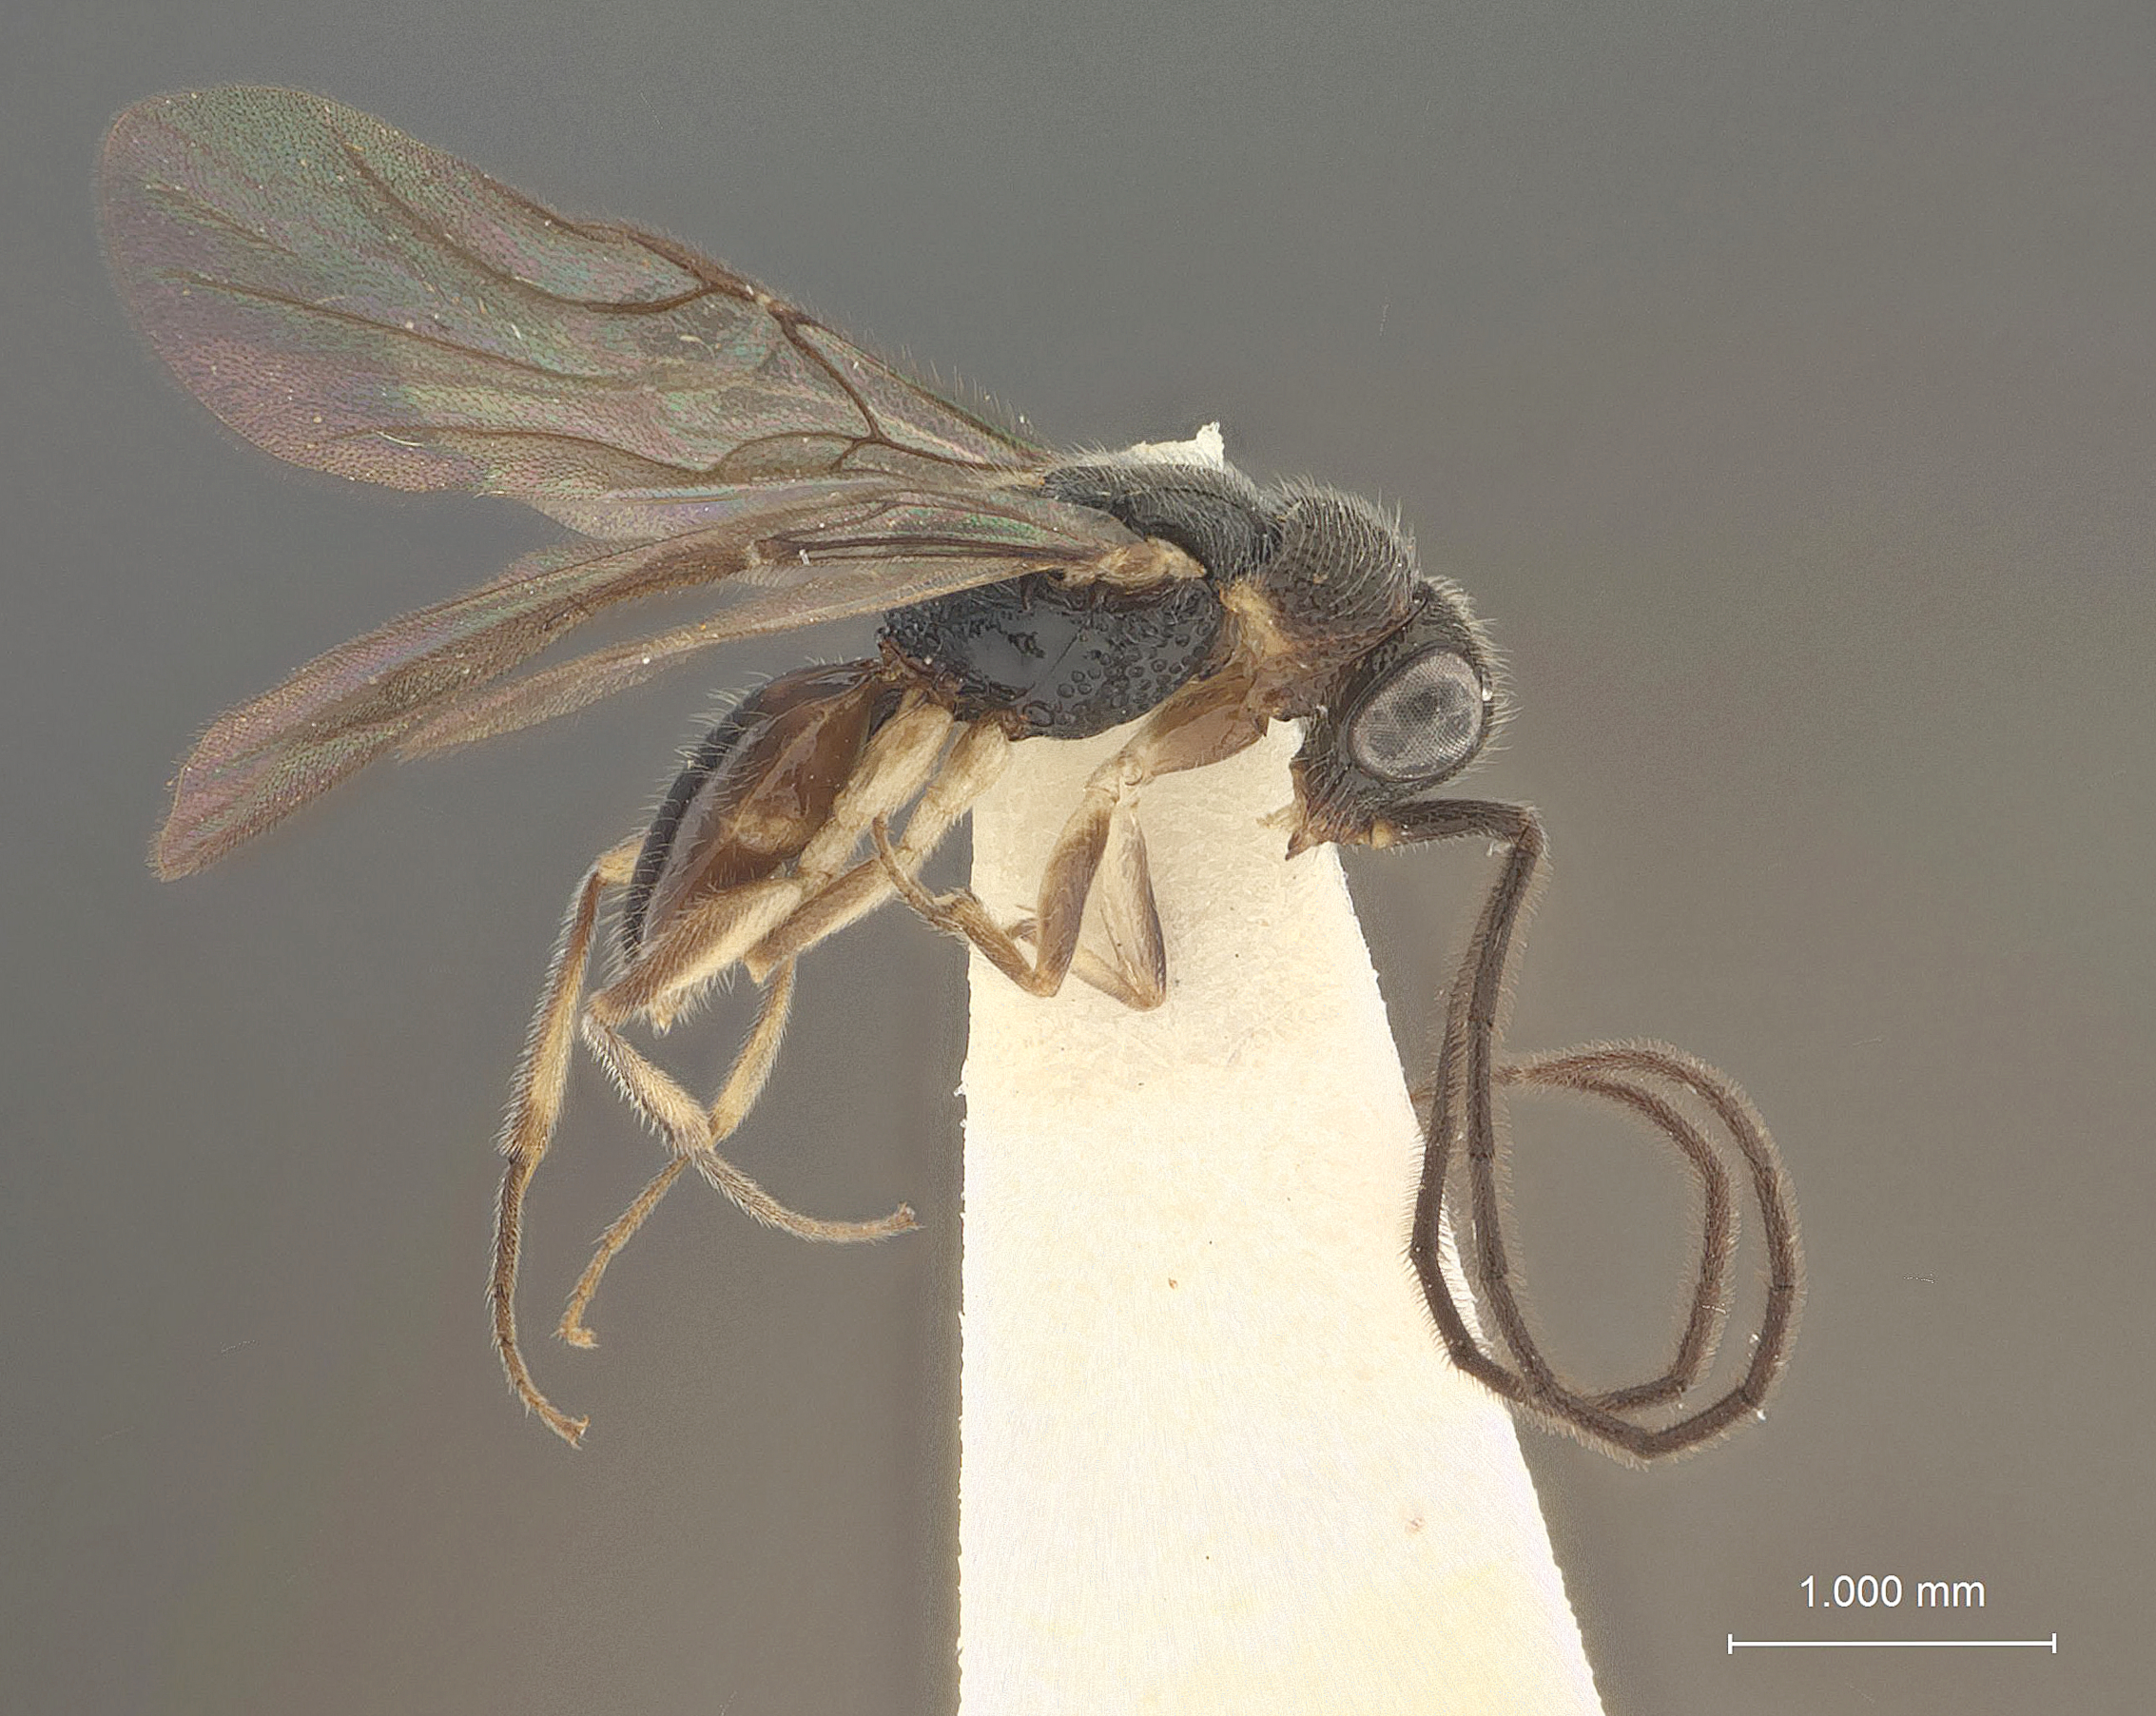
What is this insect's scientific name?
Colocar alticola
